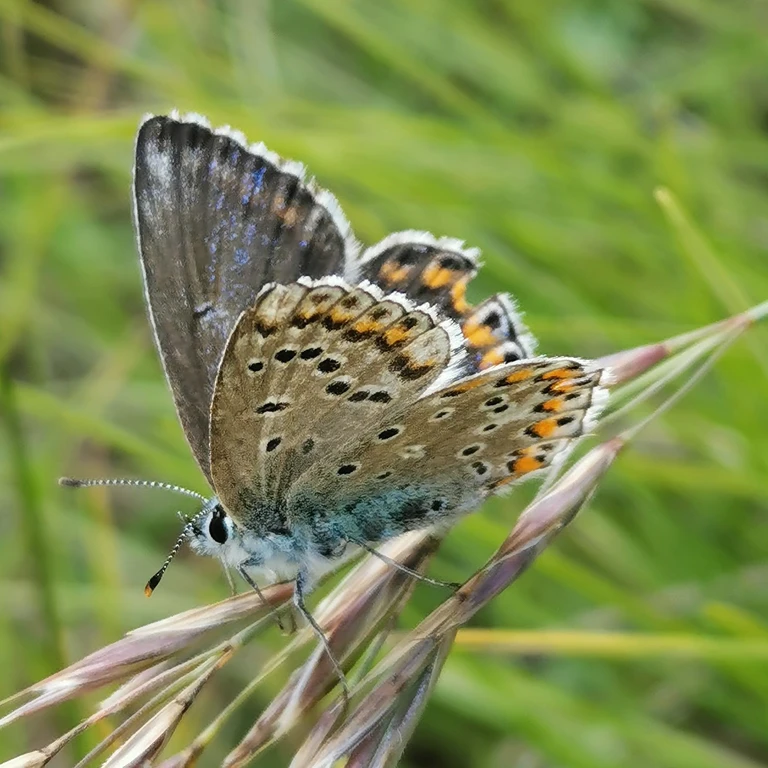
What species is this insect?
Polyommatus icarus
